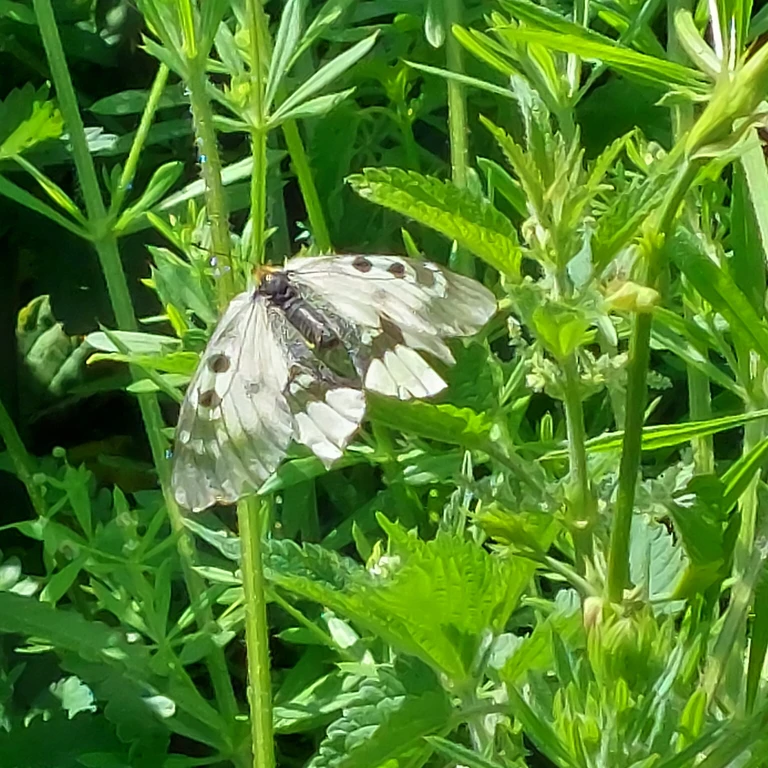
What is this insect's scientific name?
Parnassius mnemosyne
